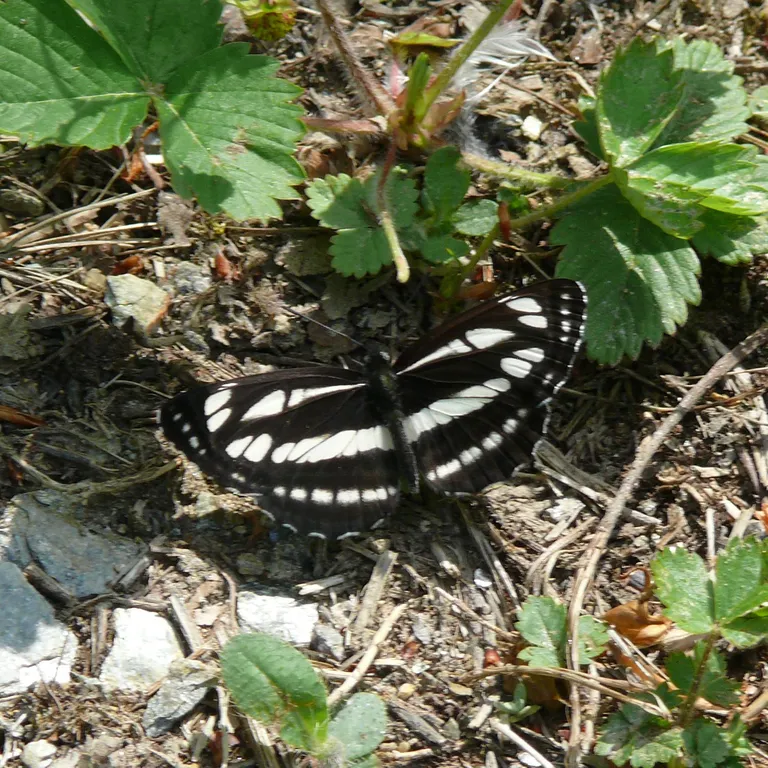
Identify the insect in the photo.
Neptis sappho
